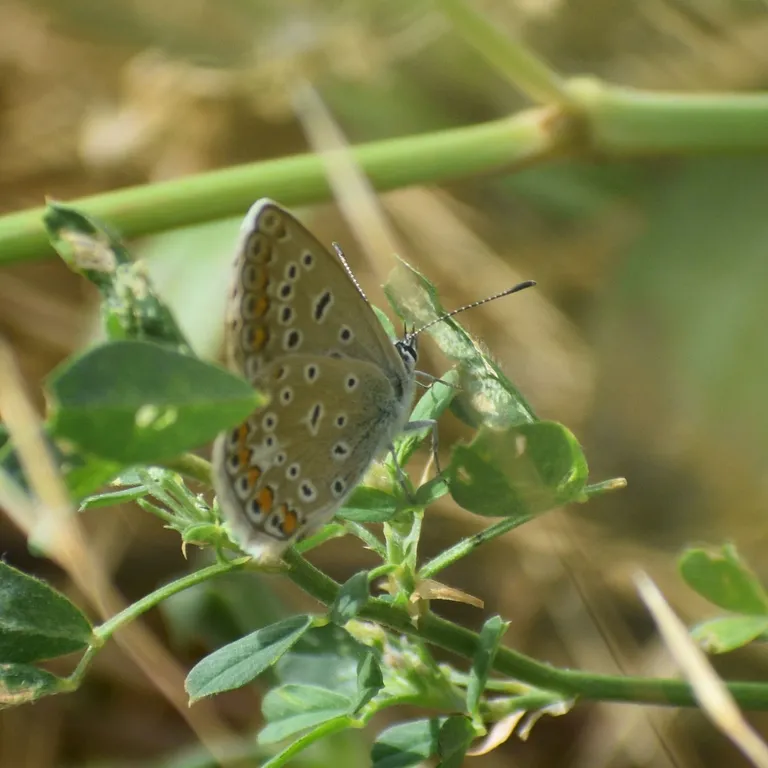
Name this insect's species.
Polyommatus icarus
